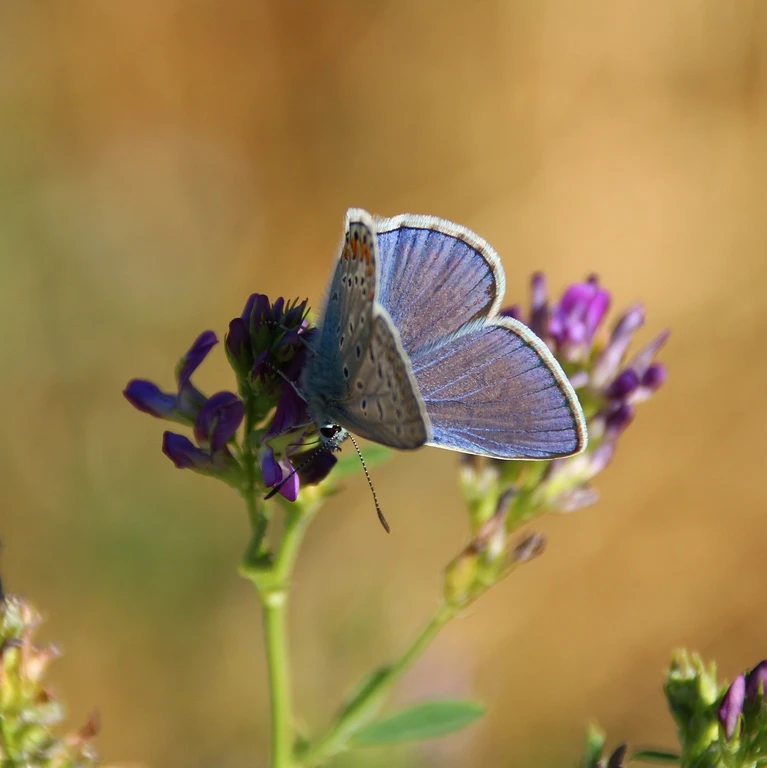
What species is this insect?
Polyommatus icarus
